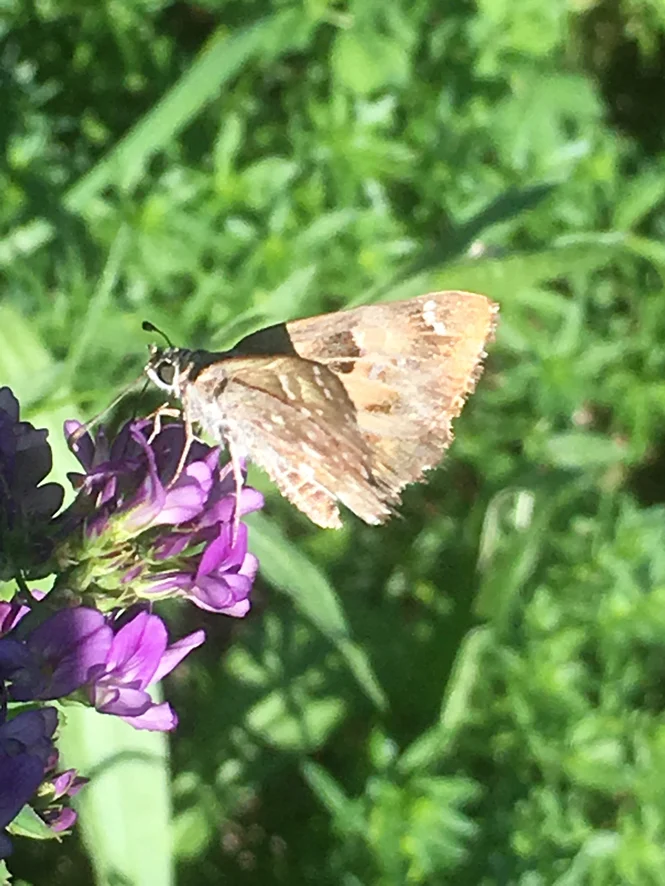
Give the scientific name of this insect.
Carcharodus alceae
